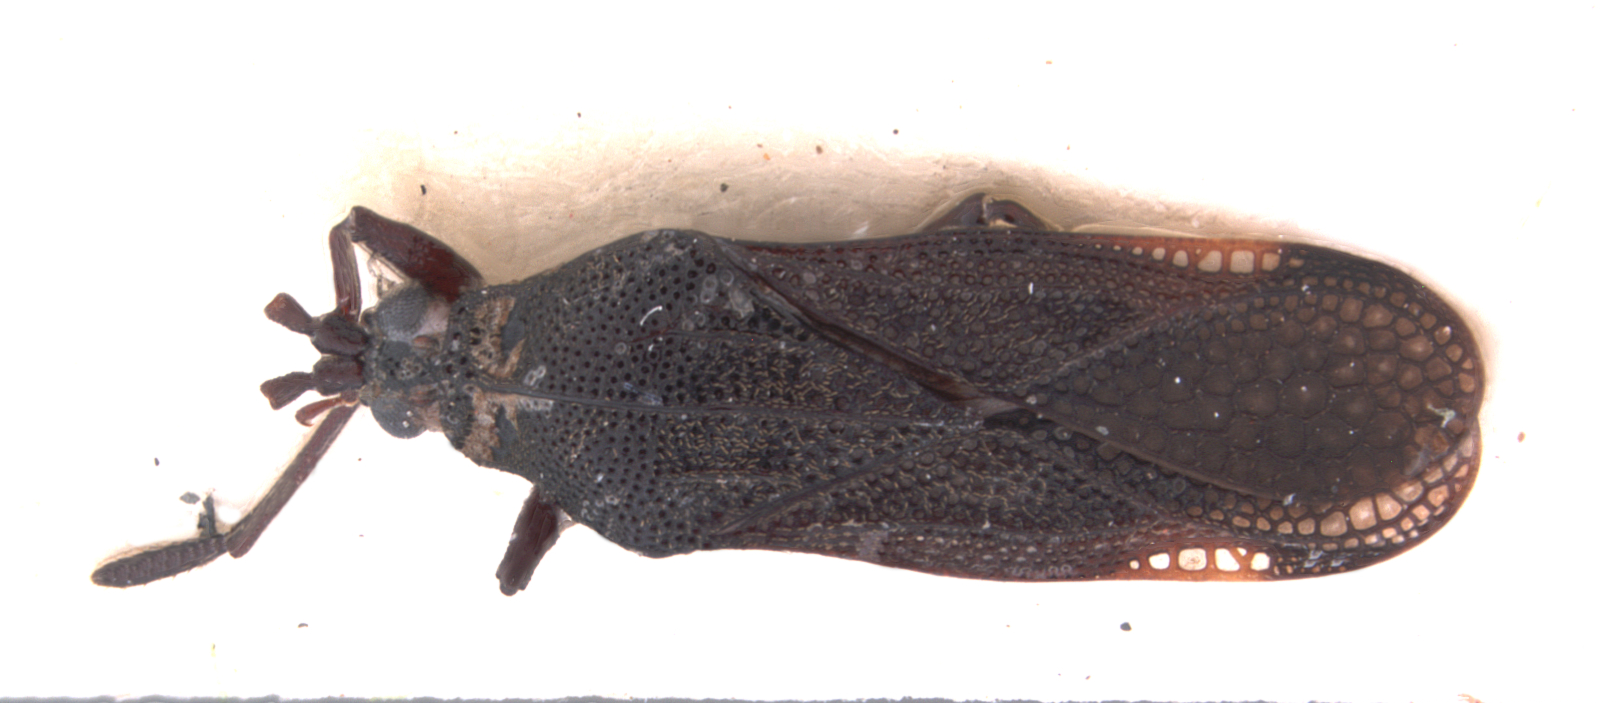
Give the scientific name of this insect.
Cromerus viadoi
